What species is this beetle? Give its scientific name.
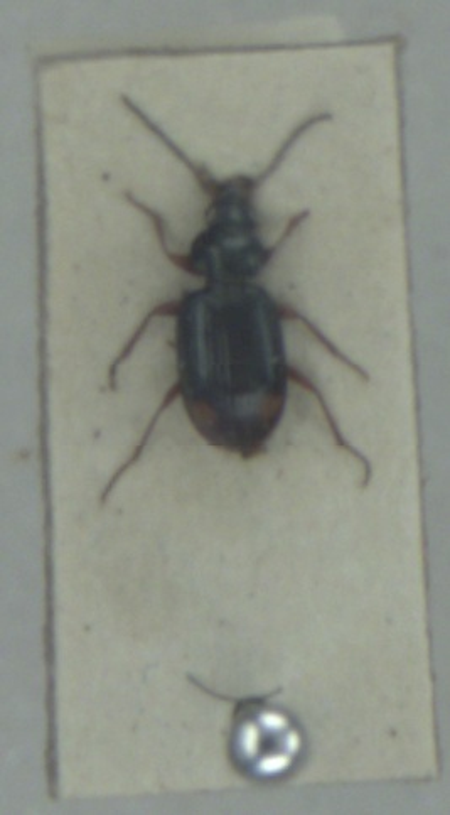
Bembidion biguttatum
